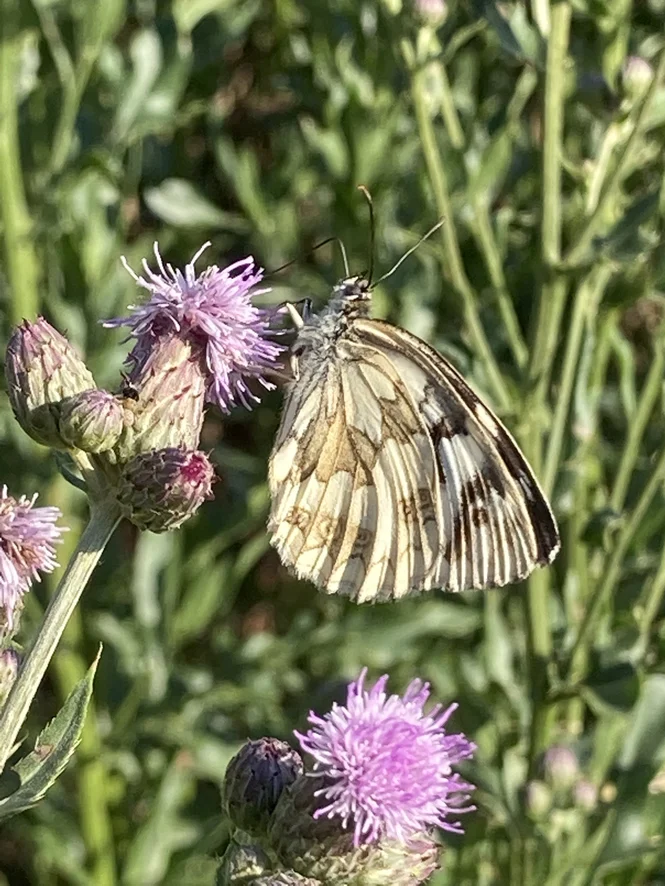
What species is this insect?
Melanargia galathea
